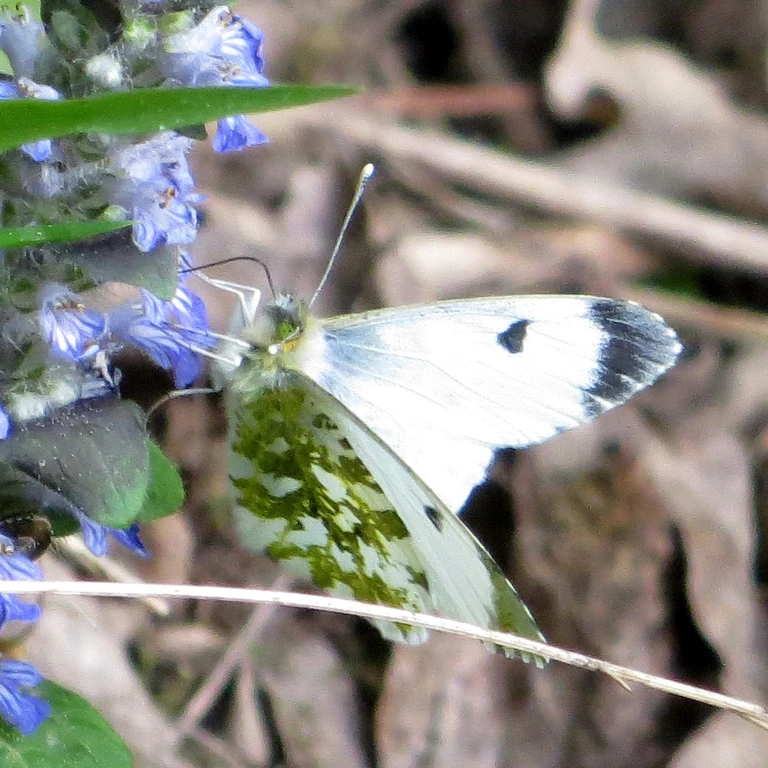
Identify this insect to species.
Anthocharis cardamines
